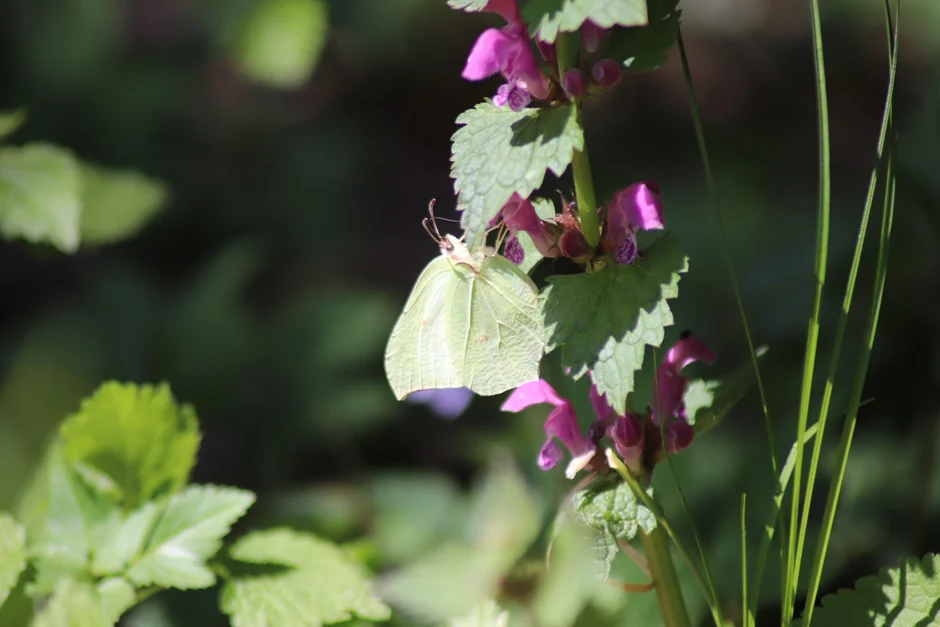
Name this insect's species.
Gonepteryx rhamni
